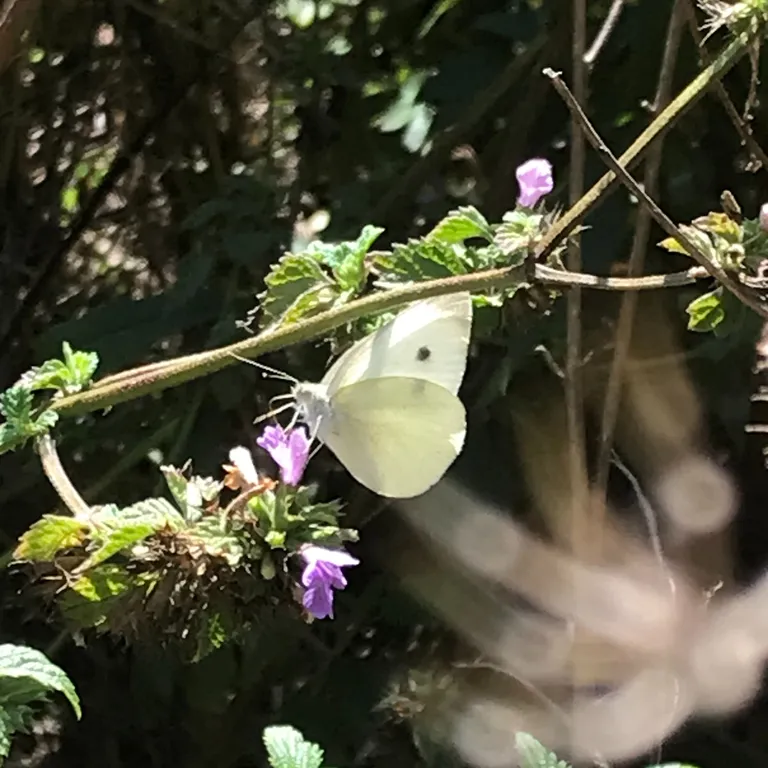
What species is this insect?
Pieris rapae
